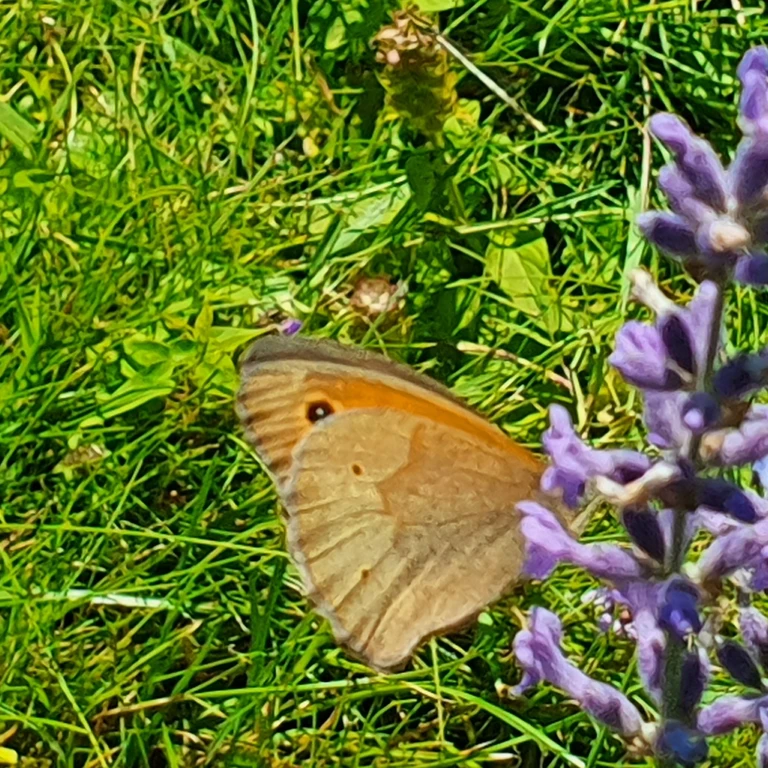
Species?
Maniola jurtina
